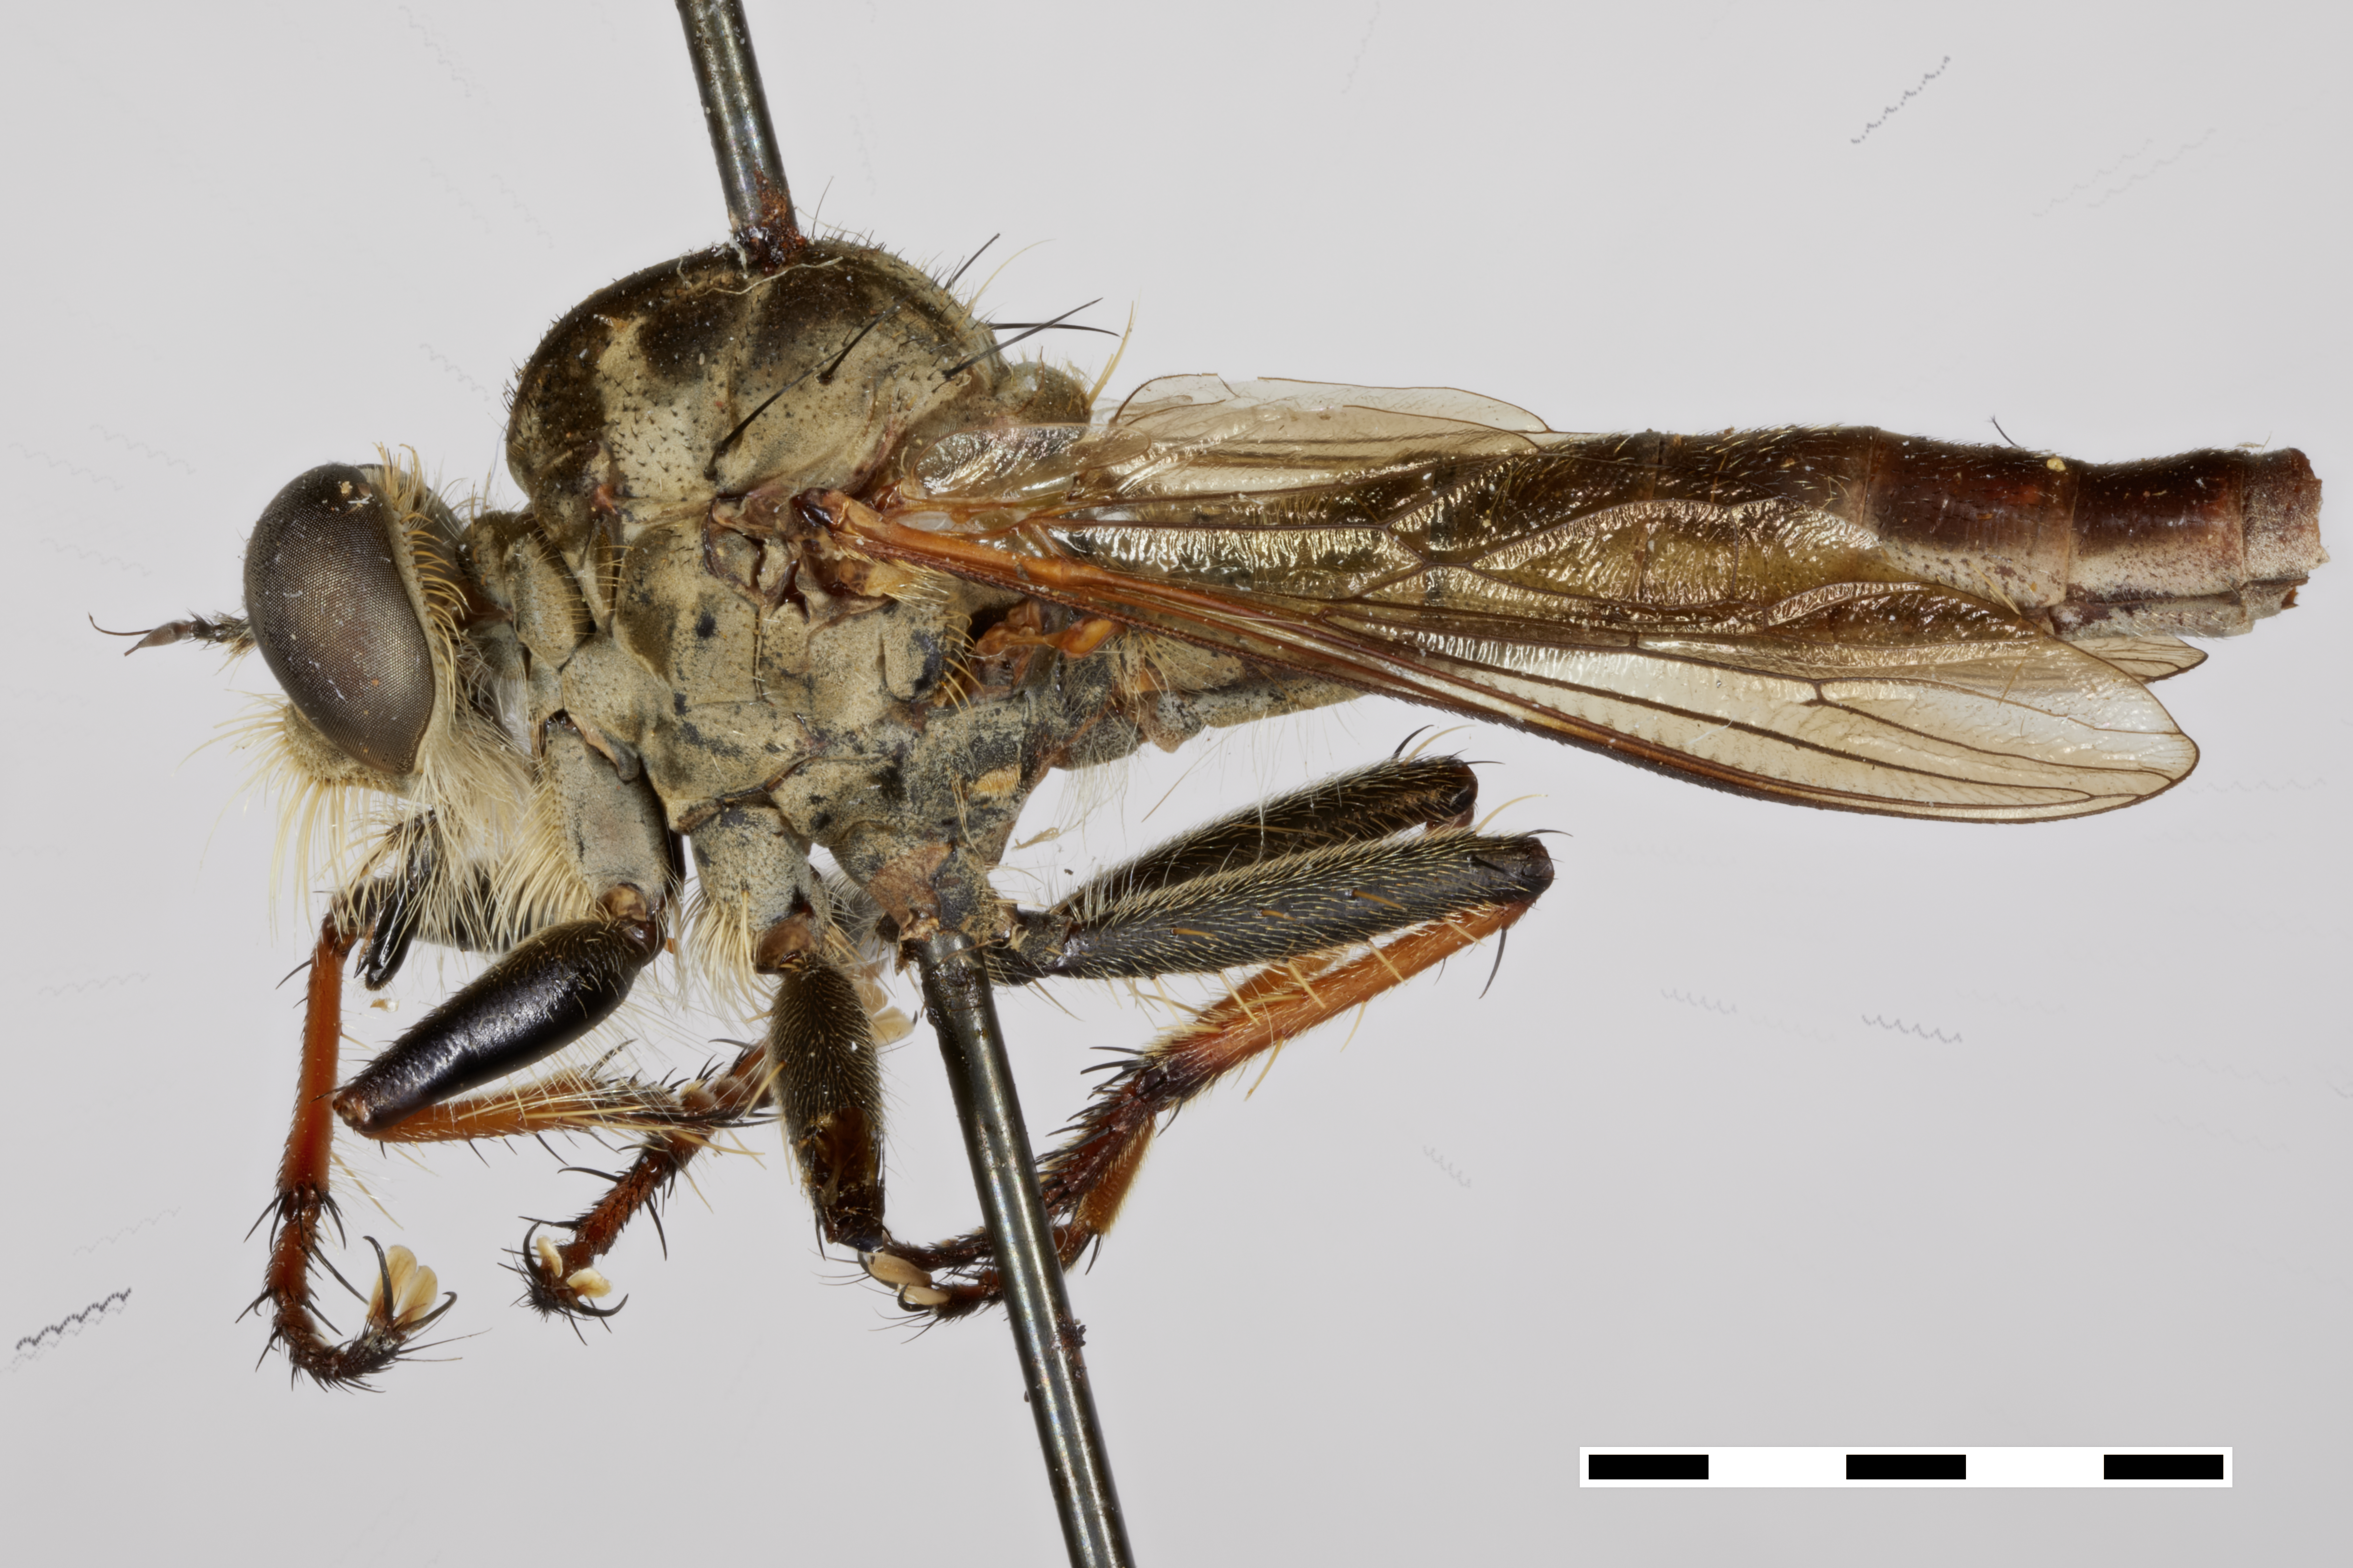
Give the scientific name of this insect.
Efferia pina
